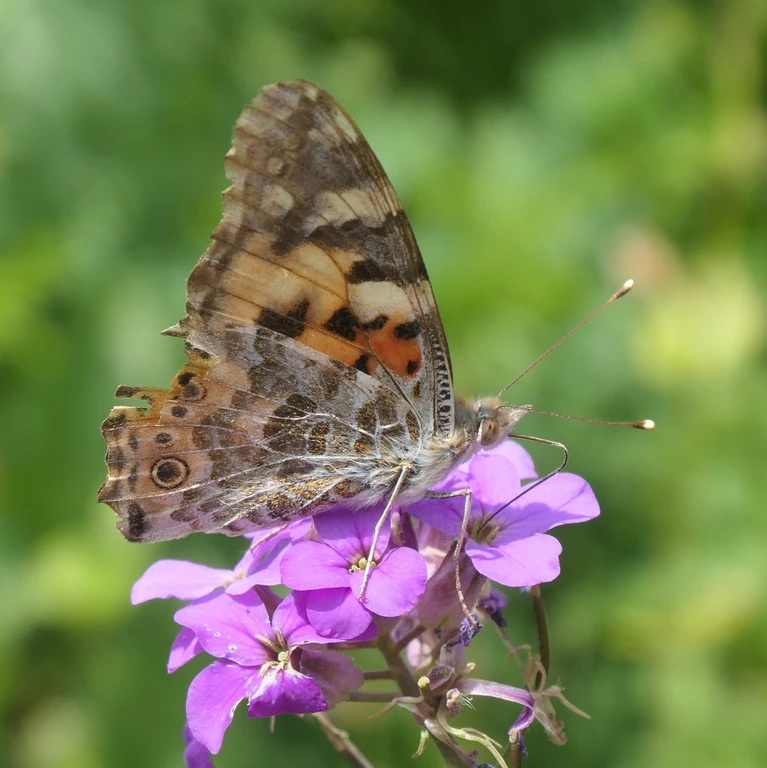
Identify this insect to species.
Vanessa cardui
